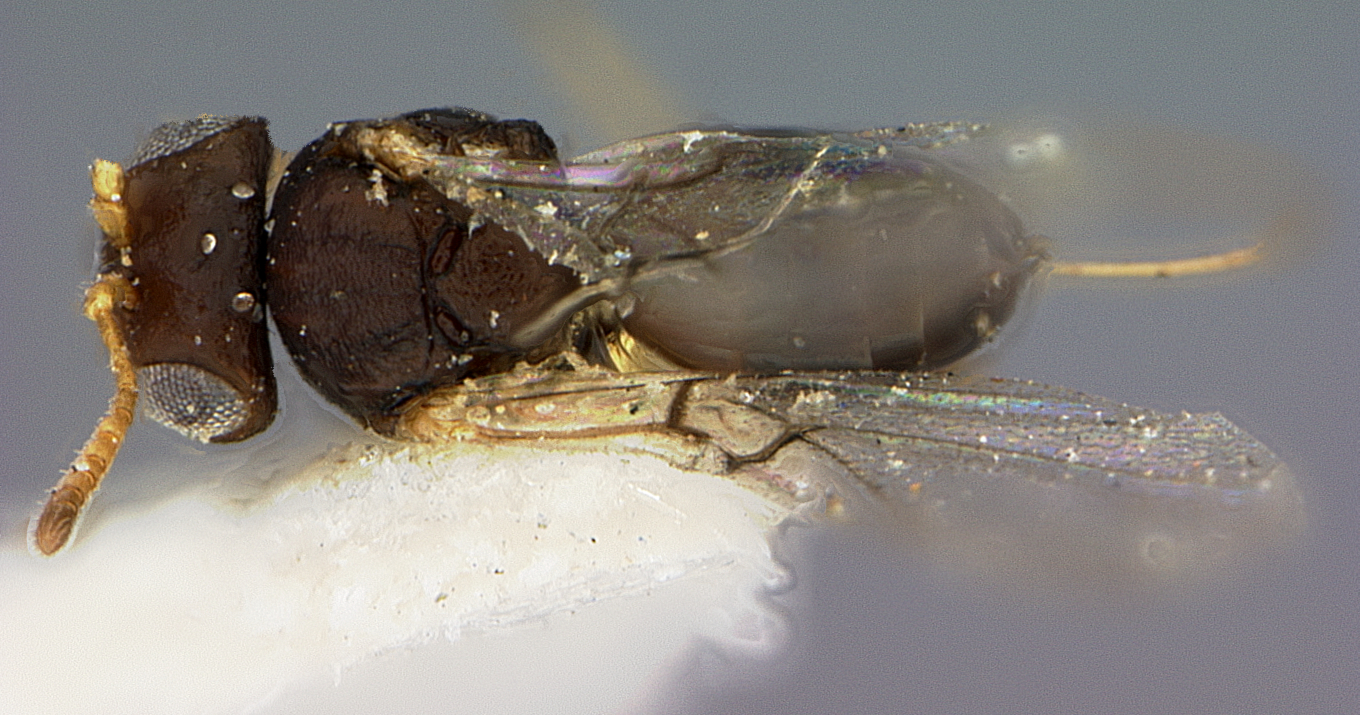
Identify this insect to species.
Callirhytis bipapillata
